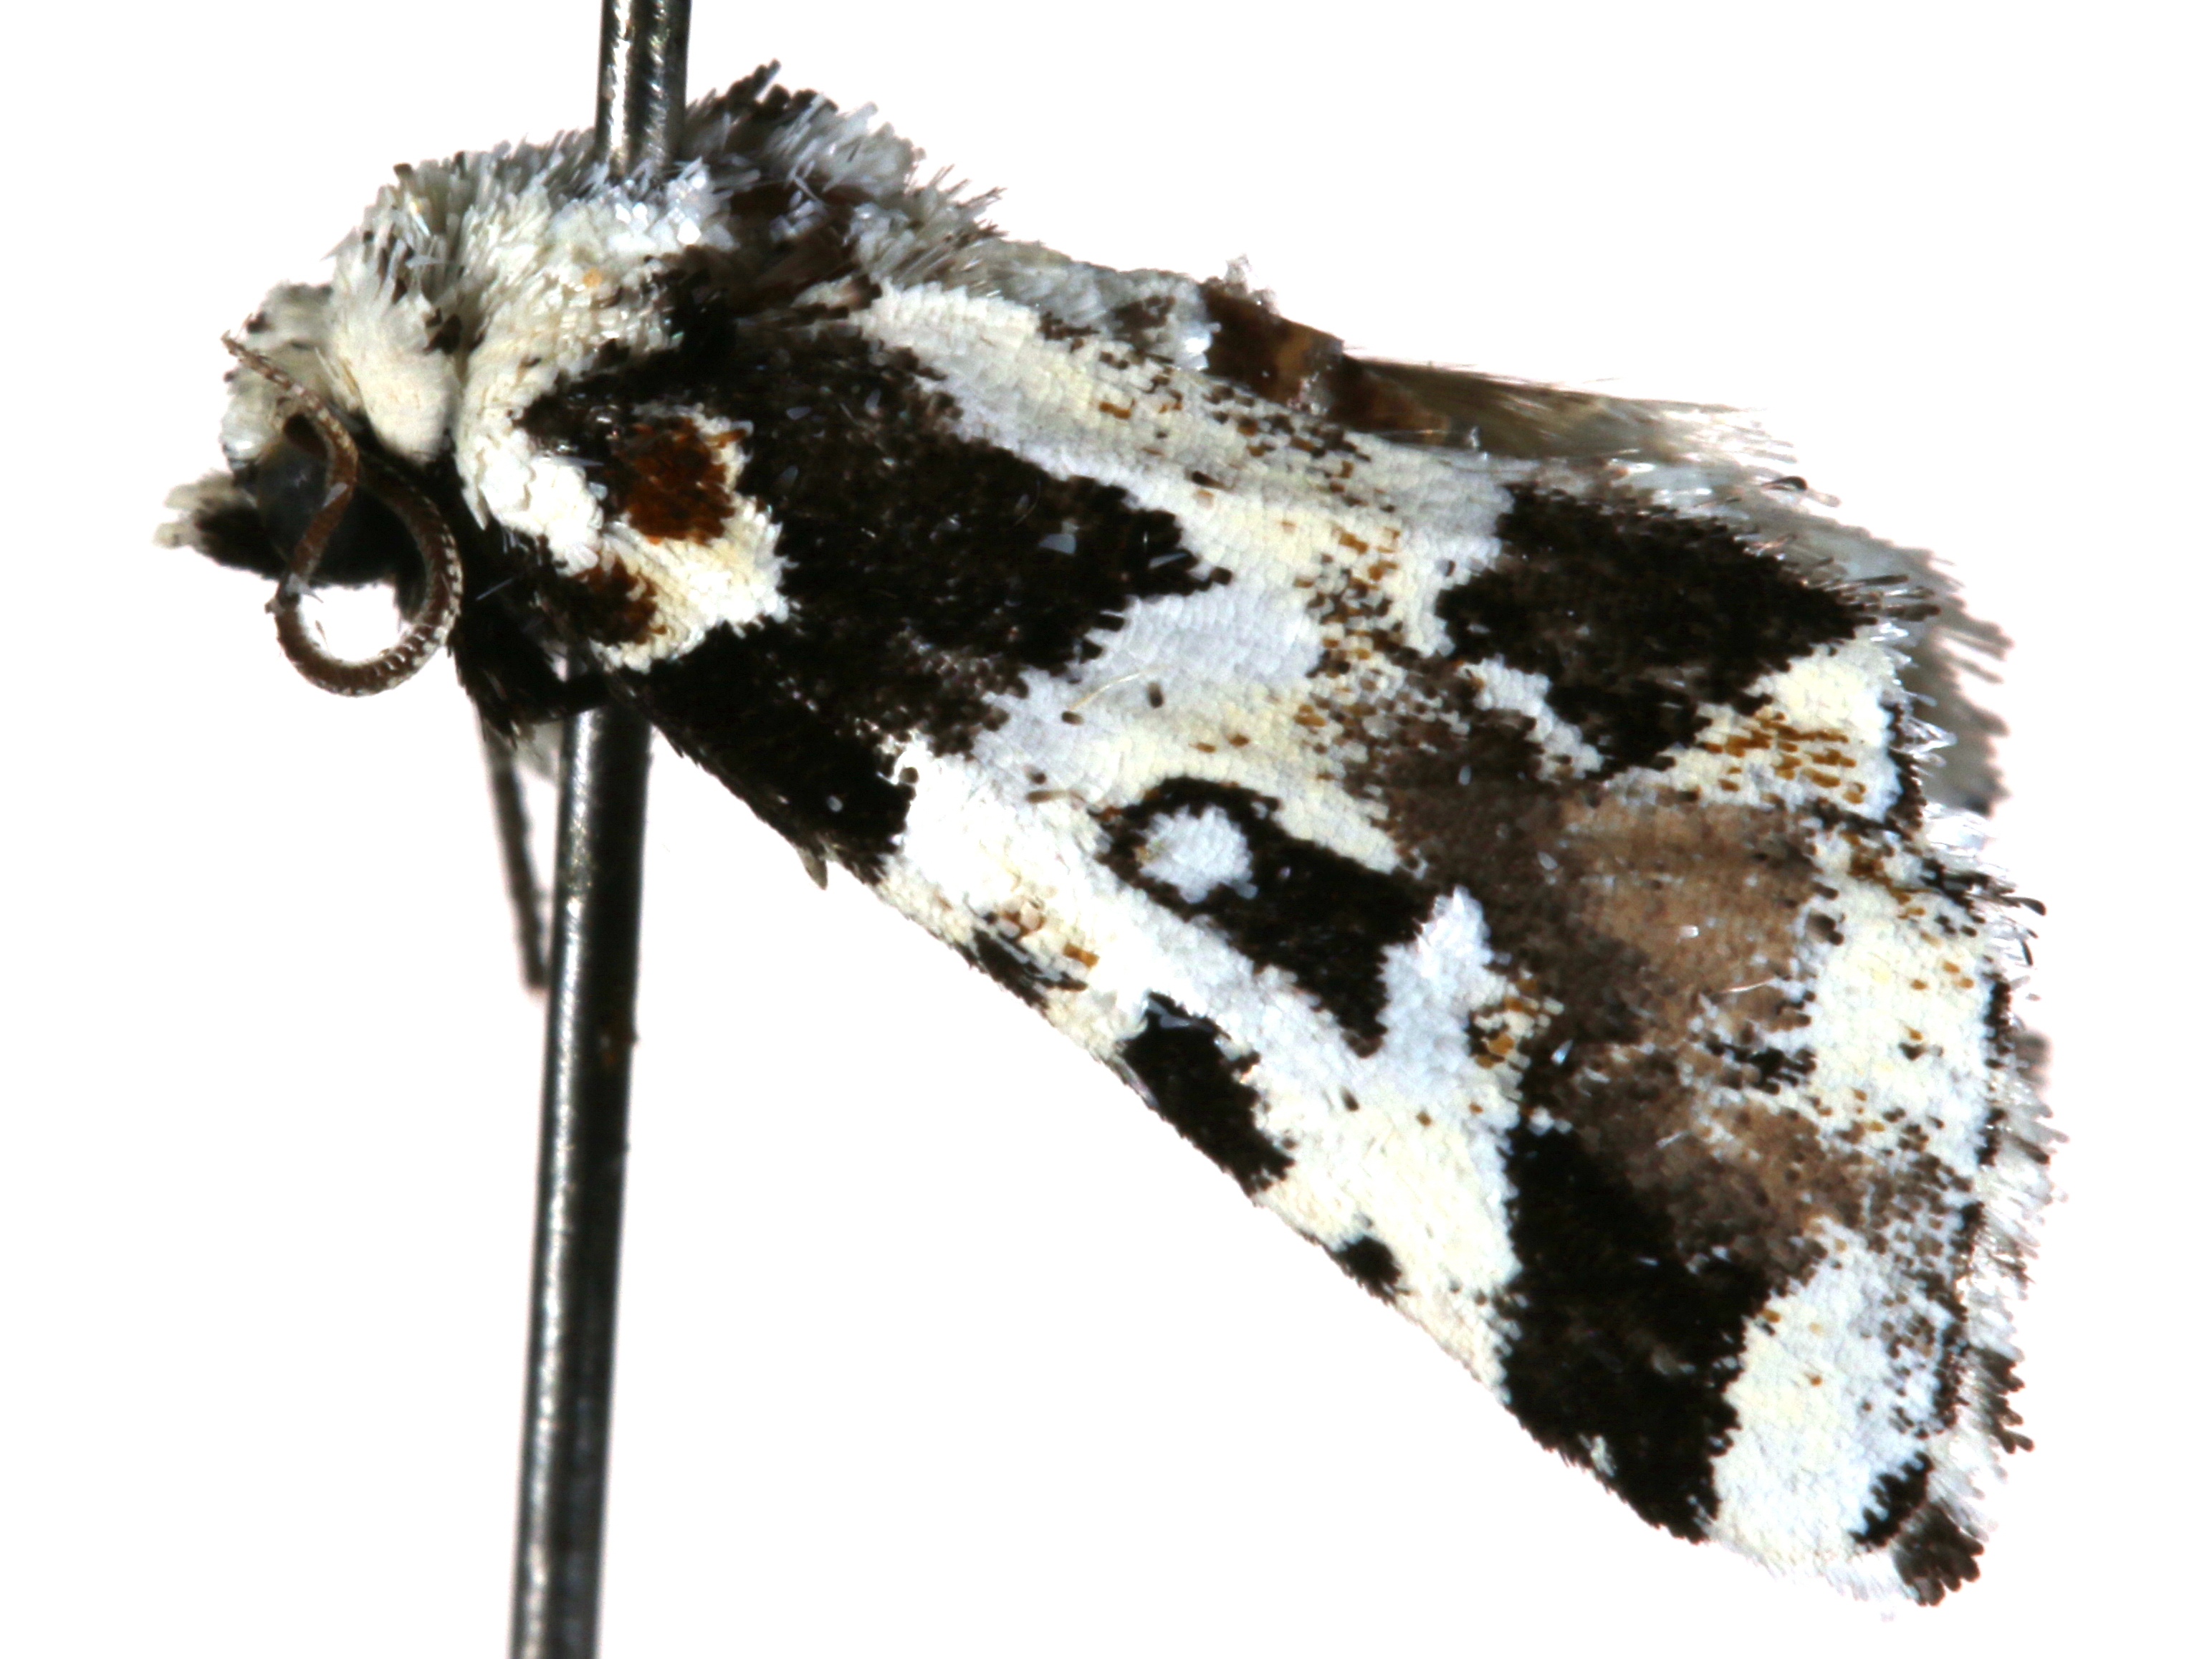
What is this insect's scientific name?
Leucotrachea melanodonta
